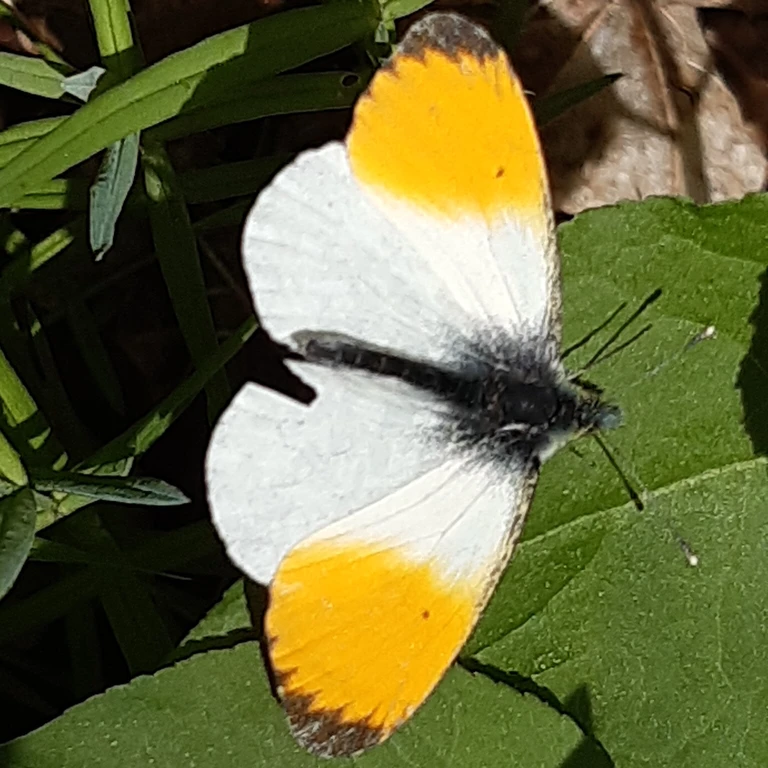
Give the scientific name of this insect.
Anthocharis cardamines
